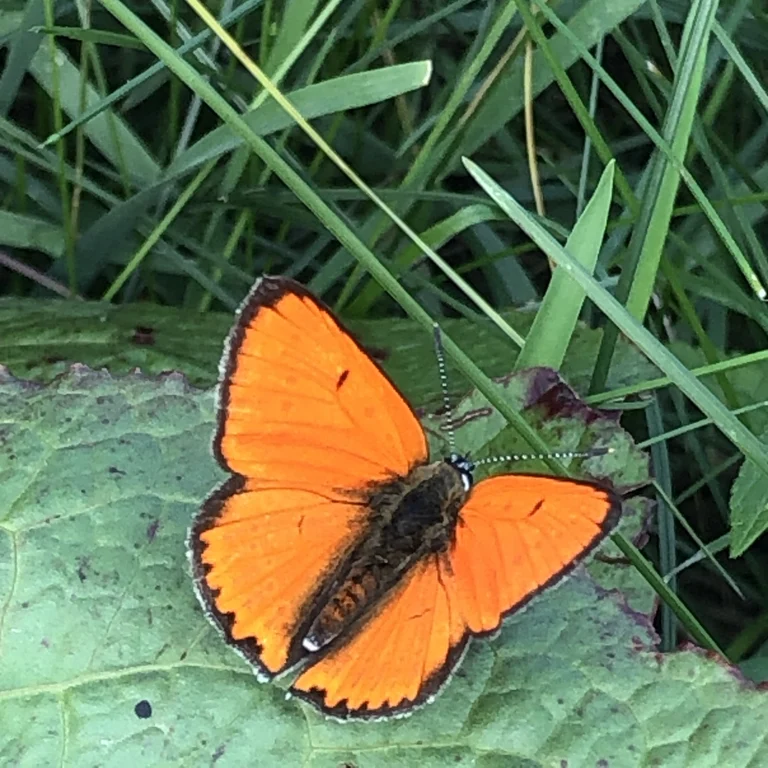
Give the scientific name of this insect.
Lycaena dispar
